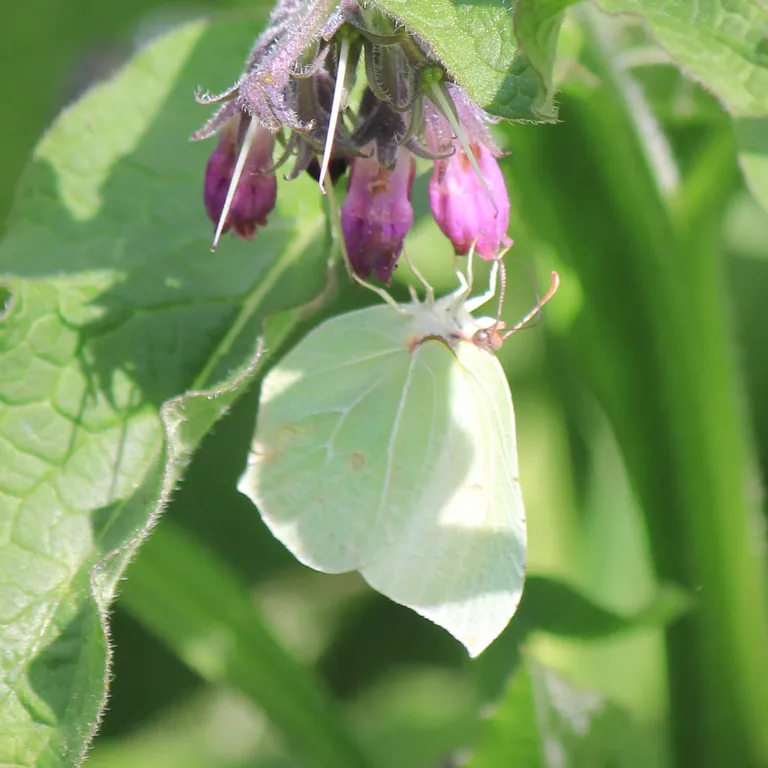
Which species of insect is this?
Gonepteryx rhamni
